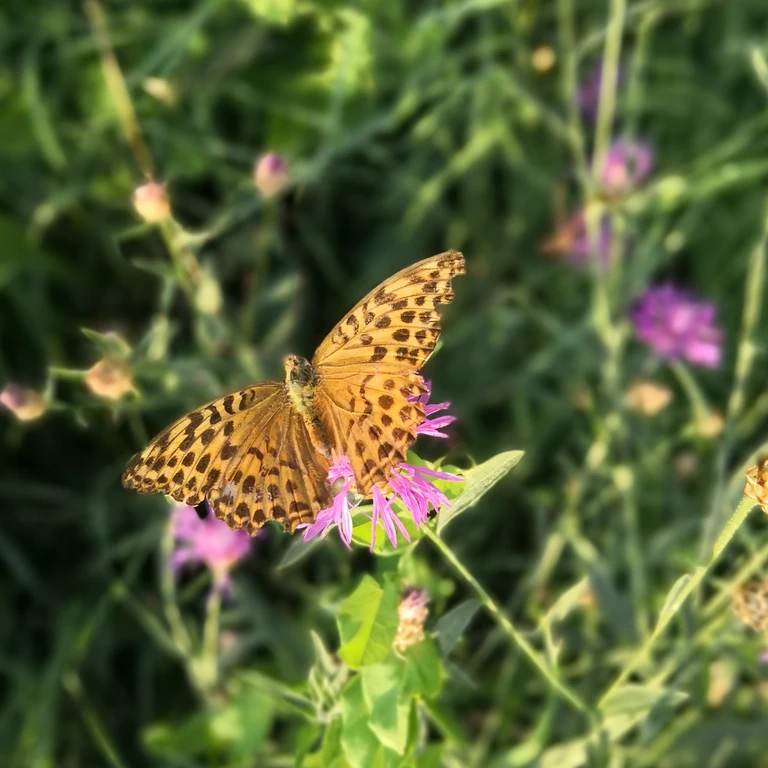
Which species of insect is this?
Argynnis paphia
